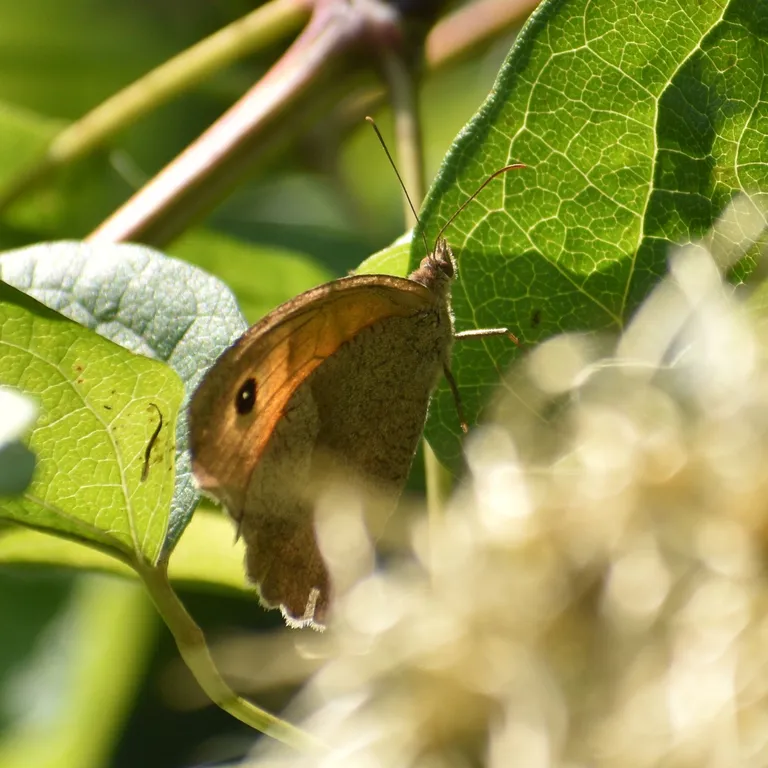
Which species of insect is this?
Maniola jurtina
